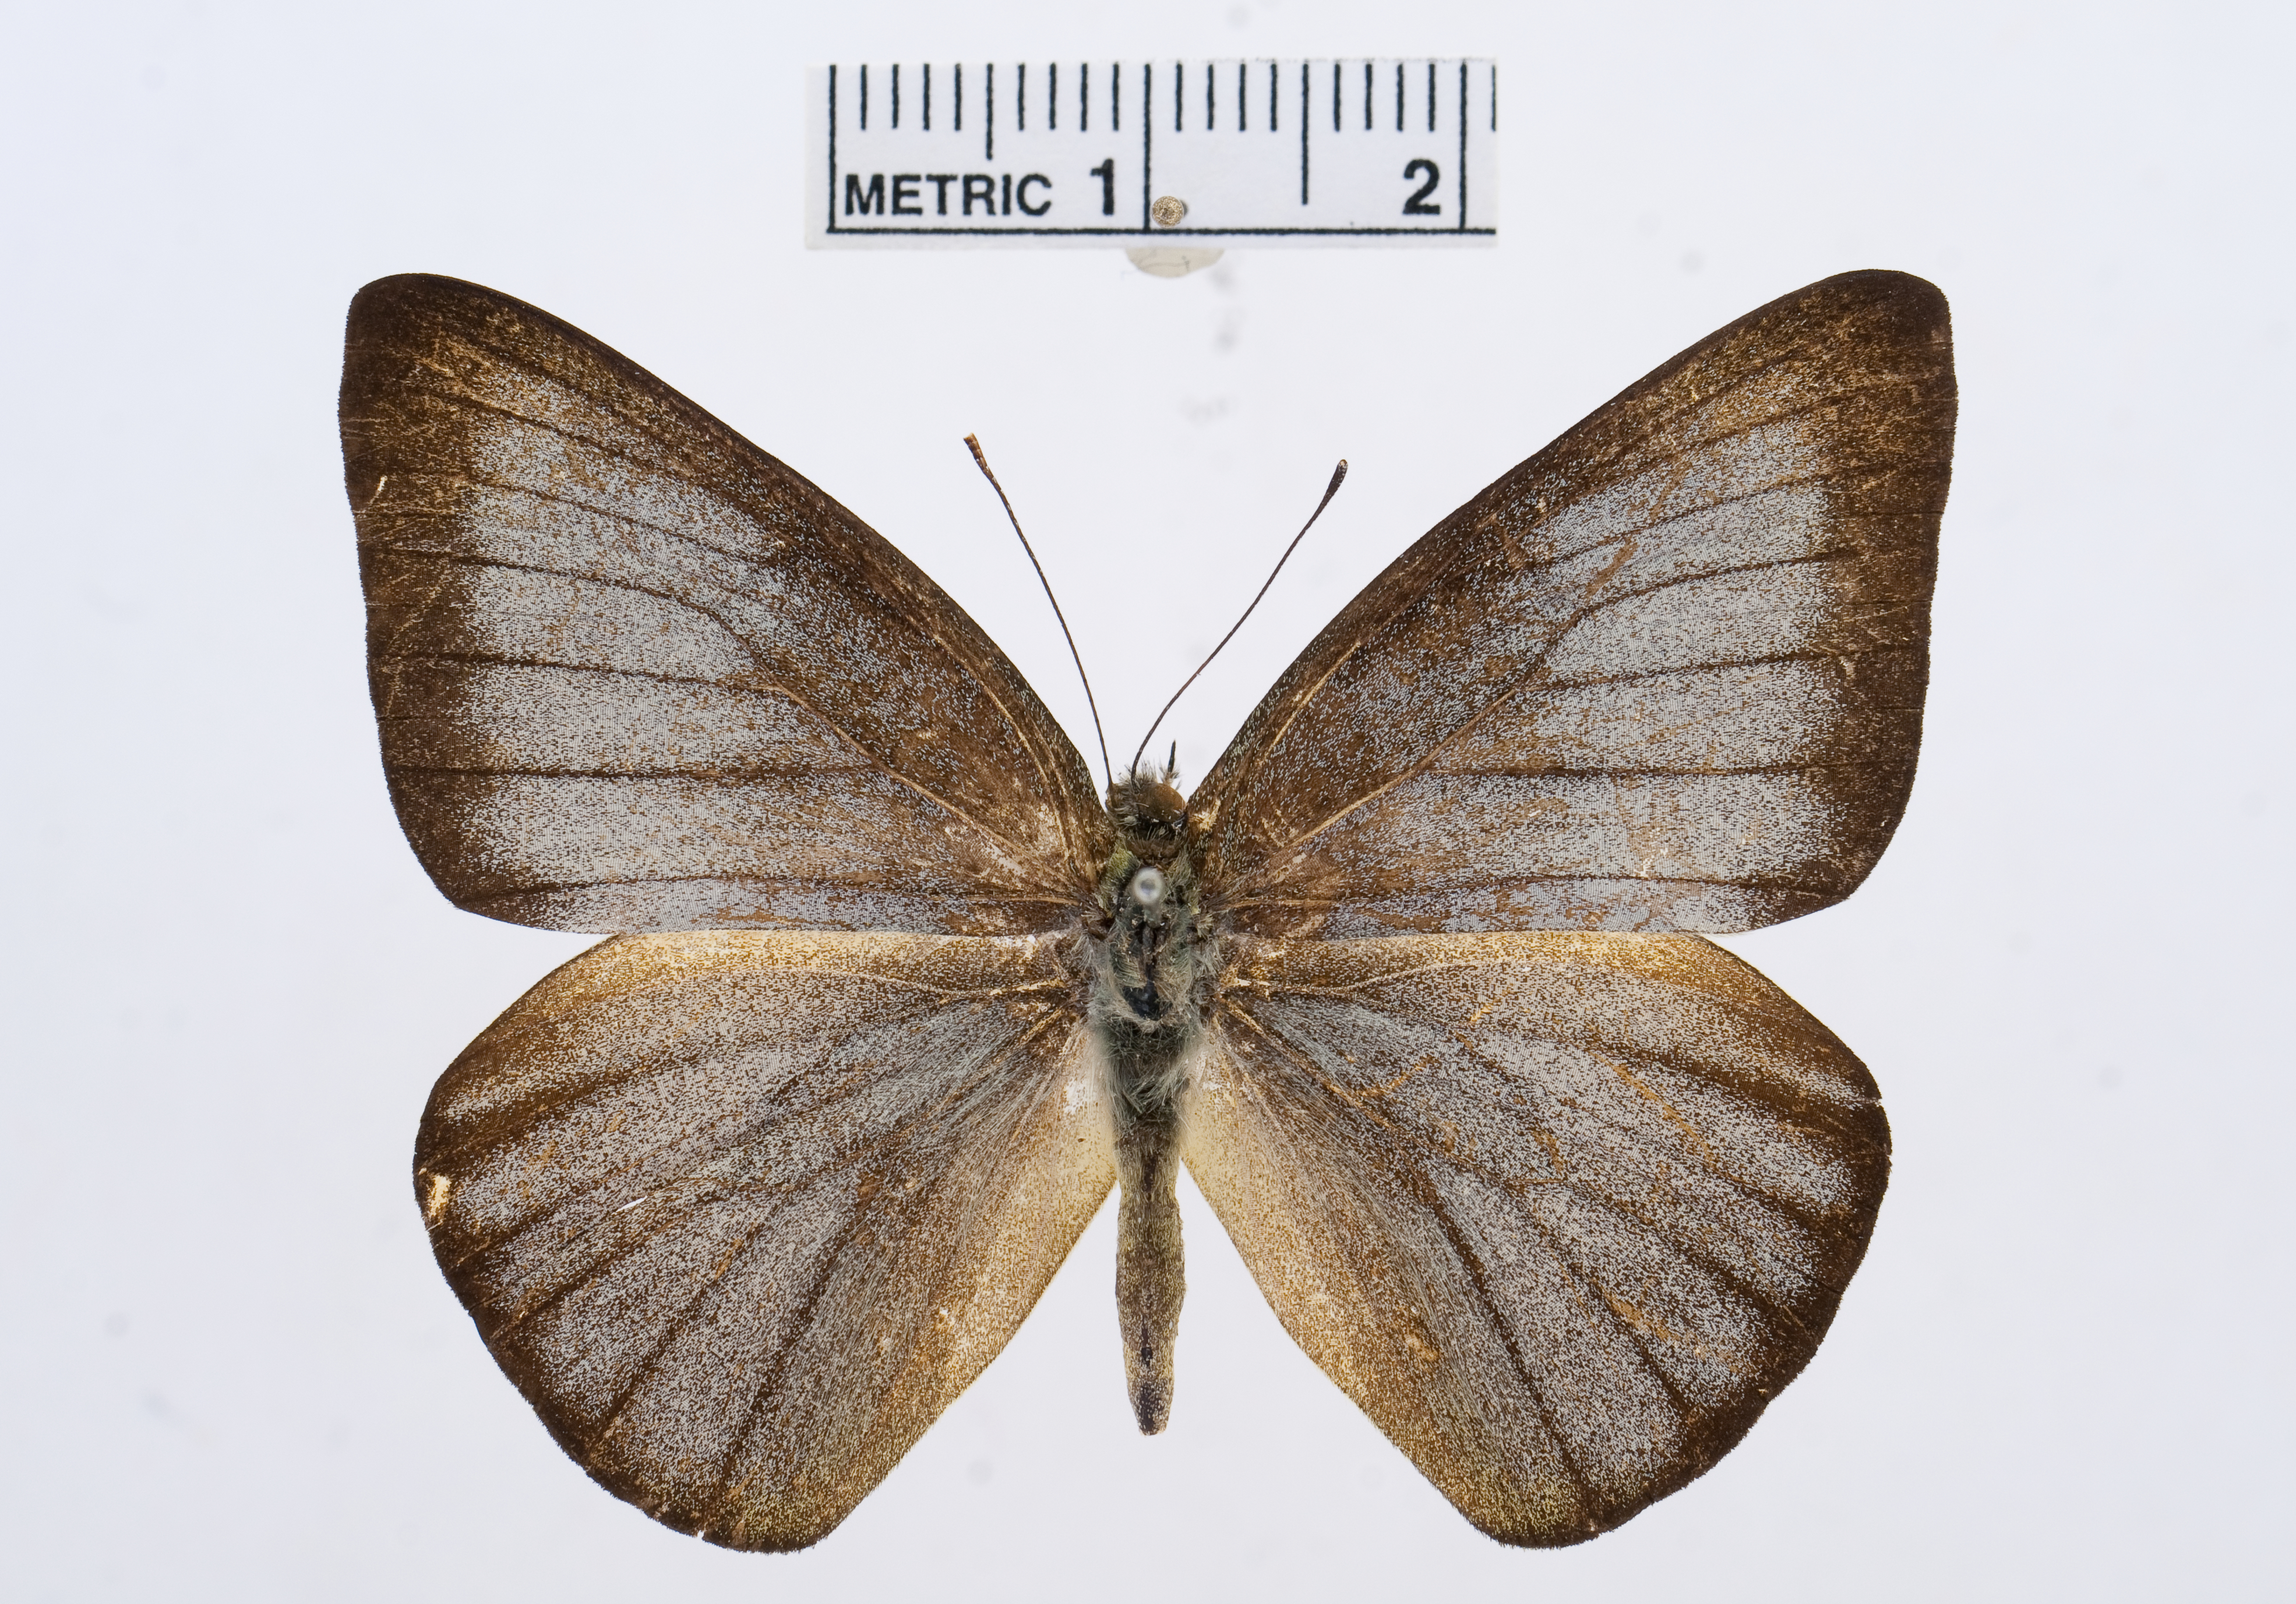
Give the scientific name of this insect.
Saletara liberia
